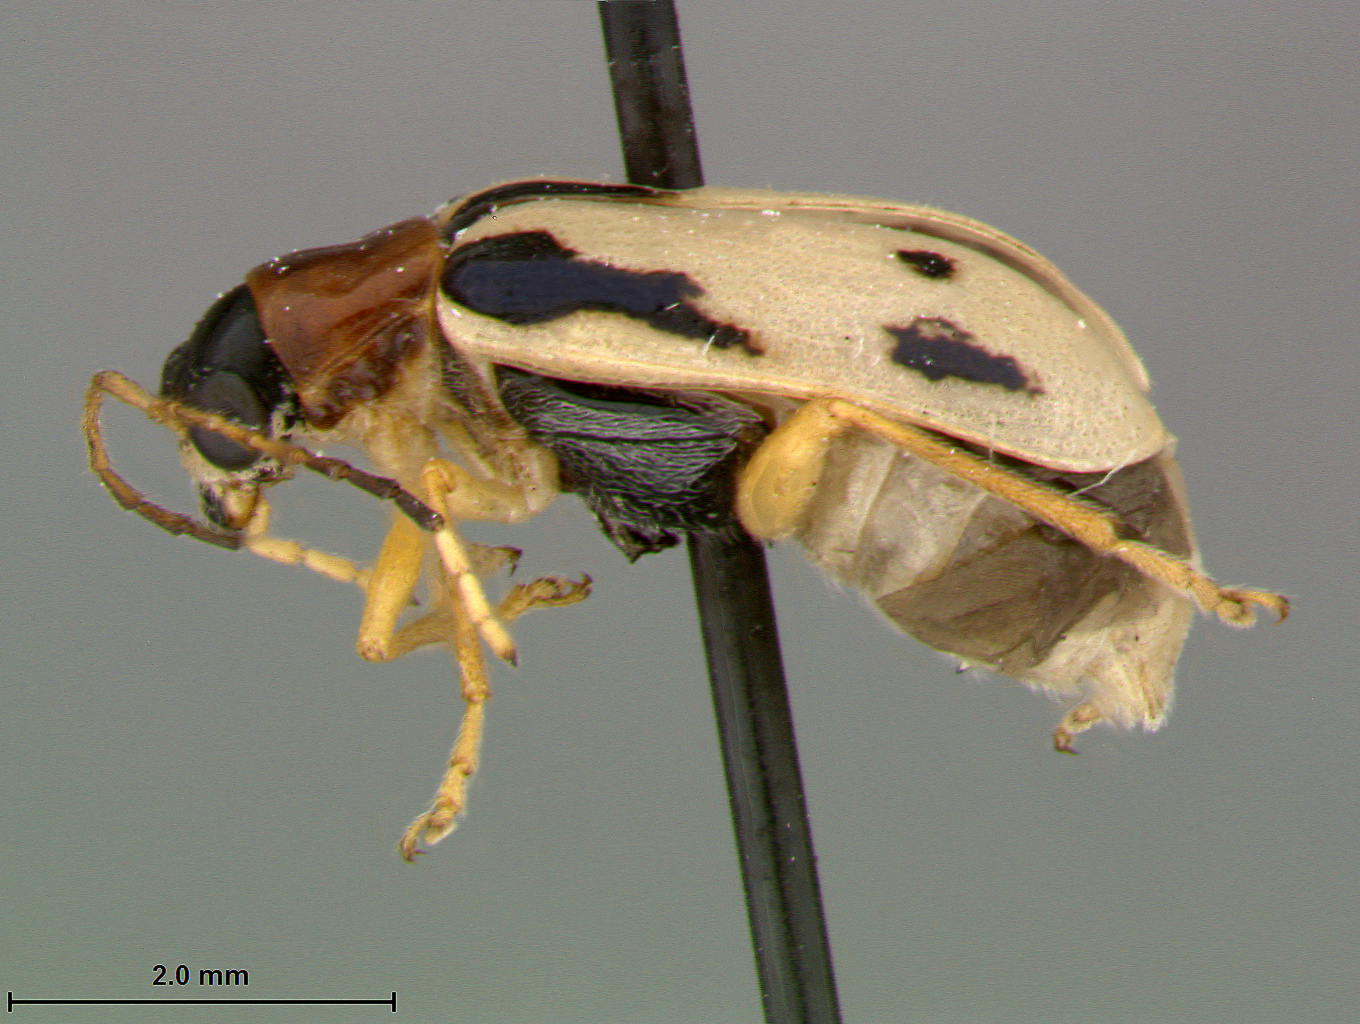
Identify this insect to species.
Neobrotica ruficollis
